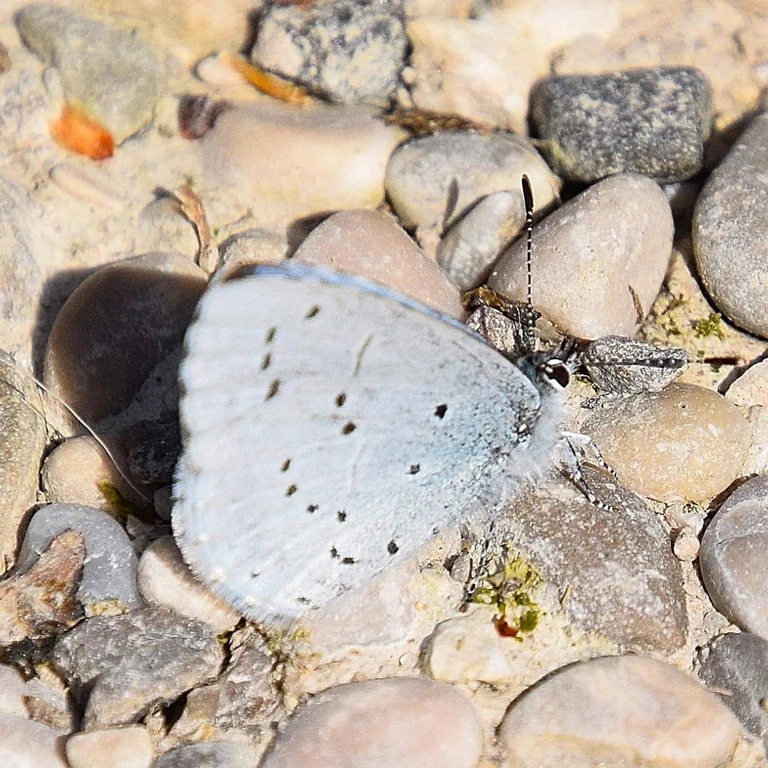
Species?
Celastrina argiolus
